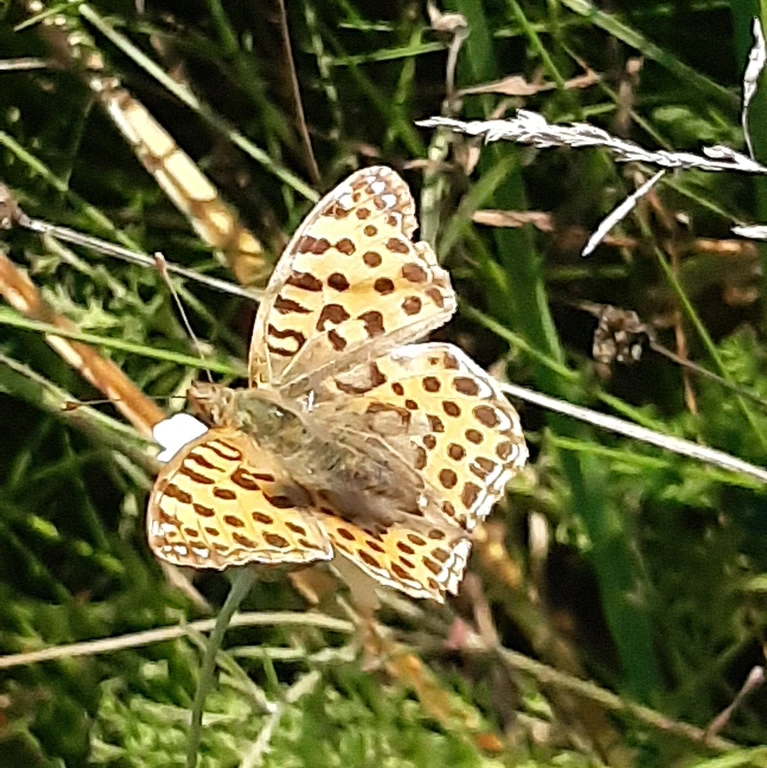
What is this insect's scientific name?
Issoria lathonia
